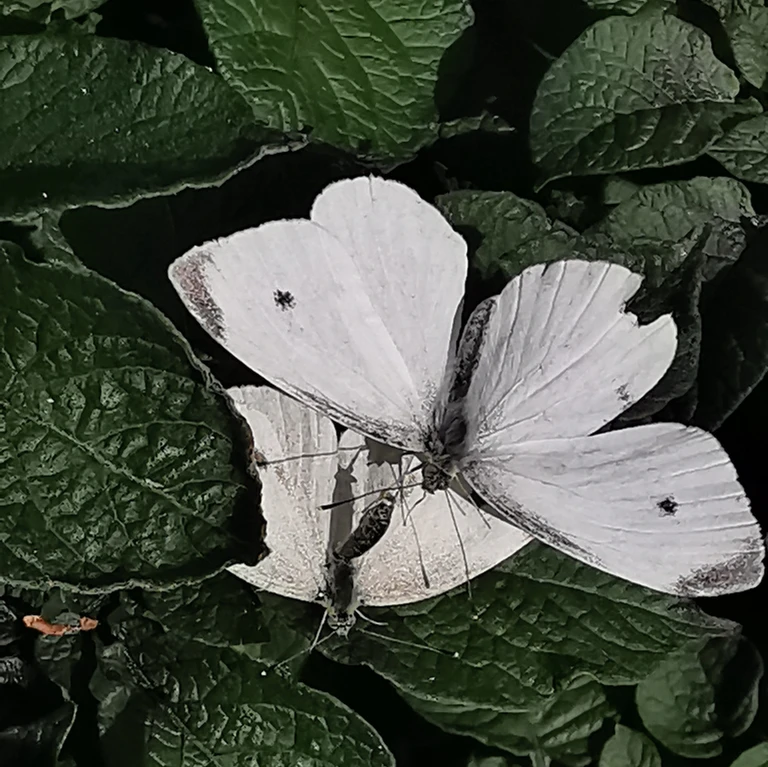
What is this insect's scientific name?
Pieris rapae
